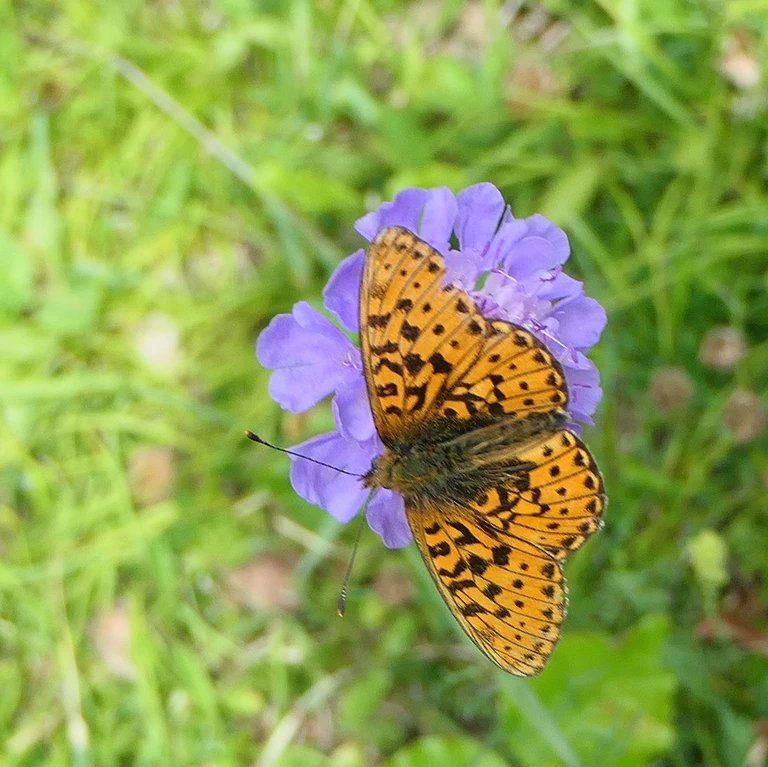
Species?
Boloria euphrosyne (also Clossiana euphrosyne)
